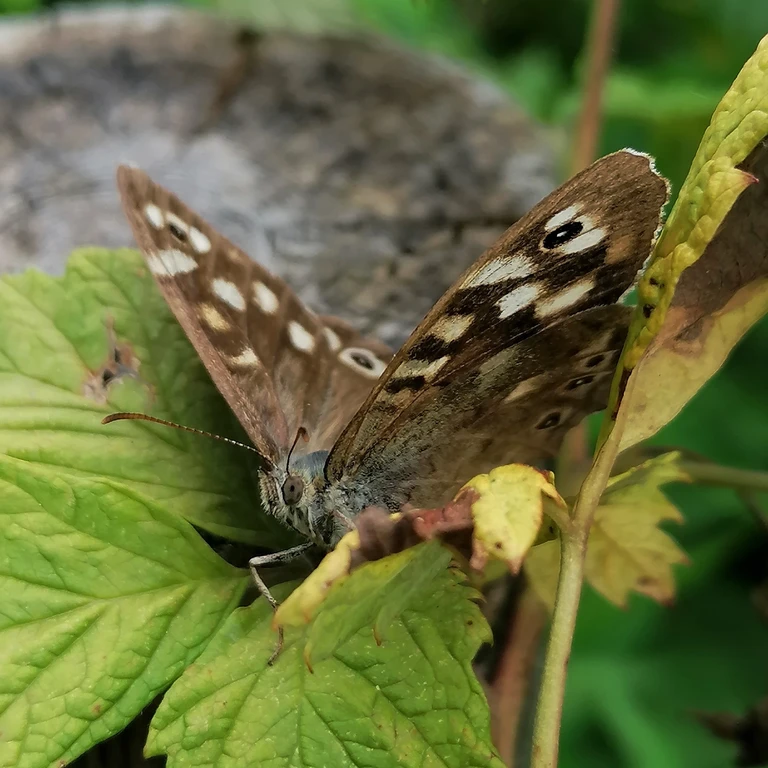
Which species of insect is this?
Pararge aegeria
